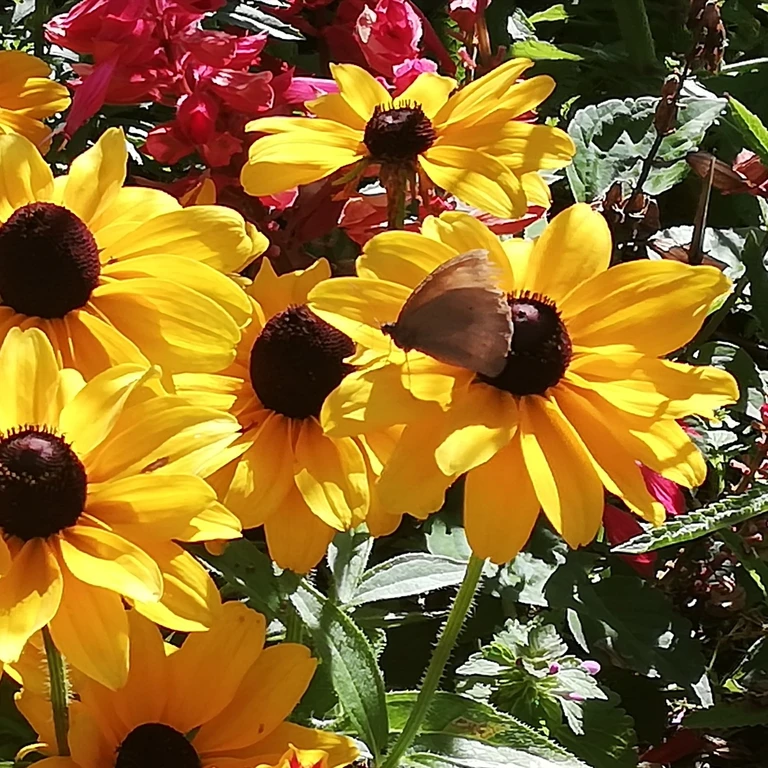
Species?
Maniola jurtina
